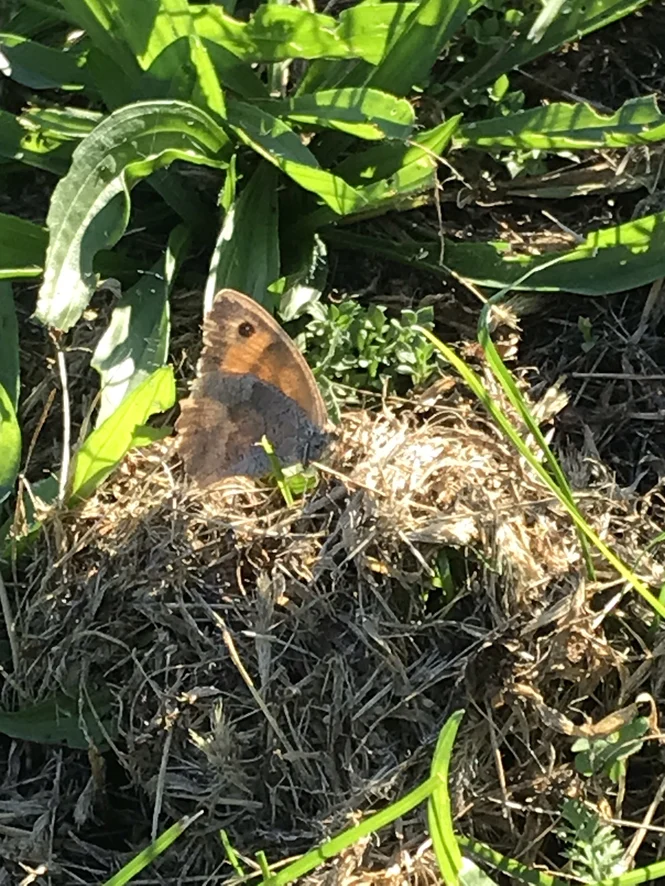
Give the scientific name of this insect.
Maniola jurtina
